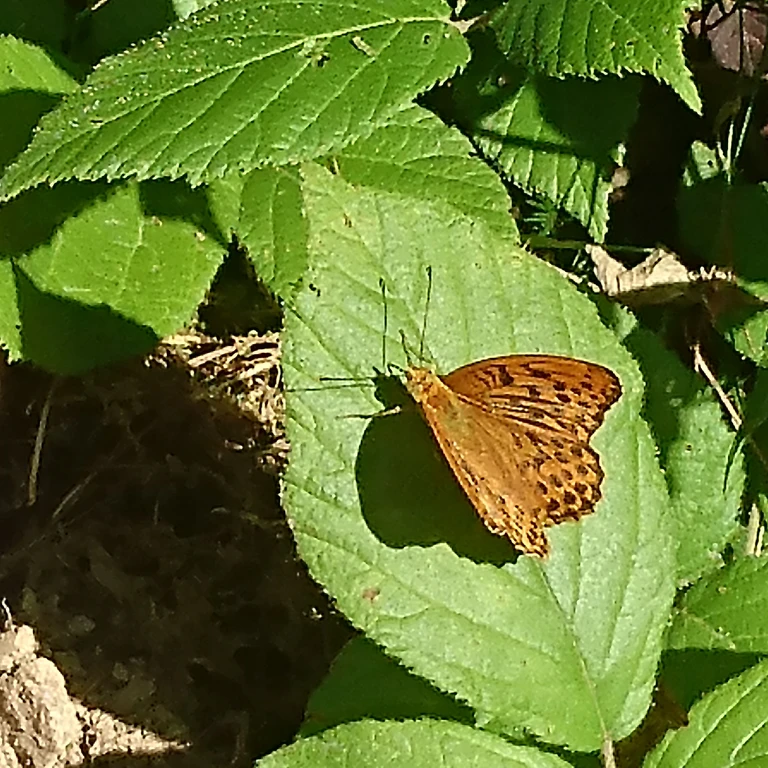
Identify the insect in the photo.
Argynnis paphia
